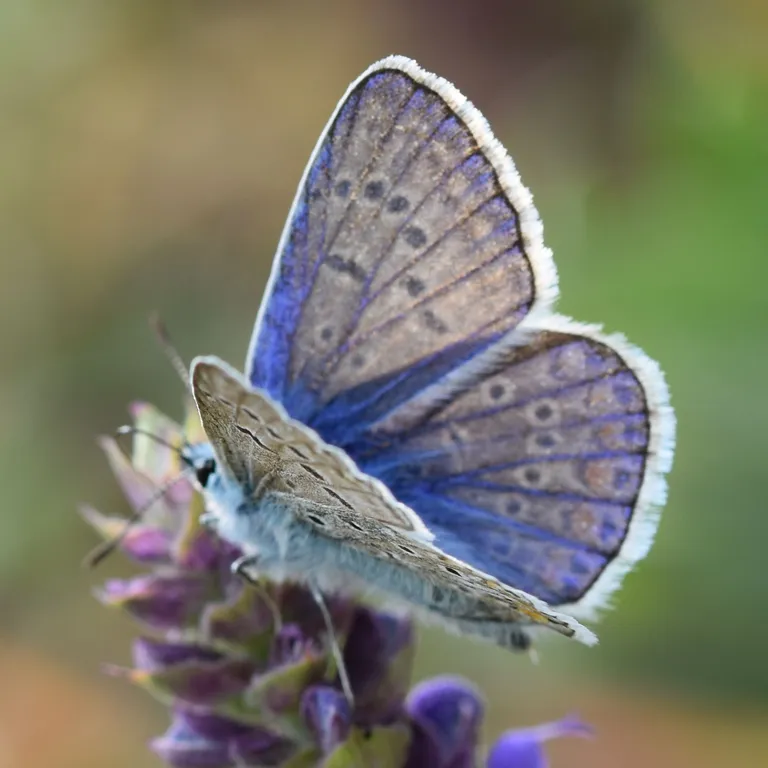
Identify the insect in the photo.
Polyommatus icarus
